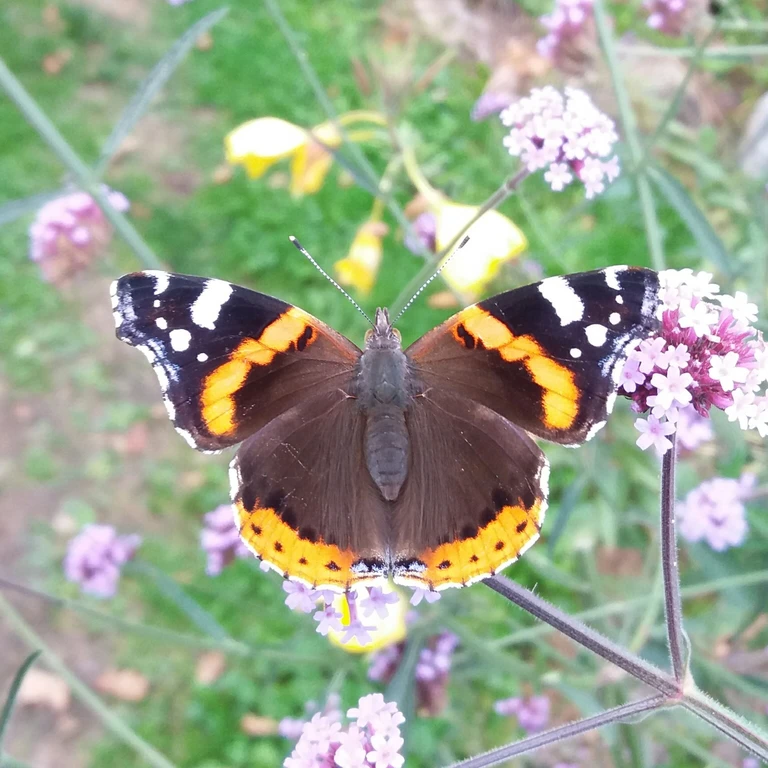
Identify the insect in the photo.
Vanessa atalanta
